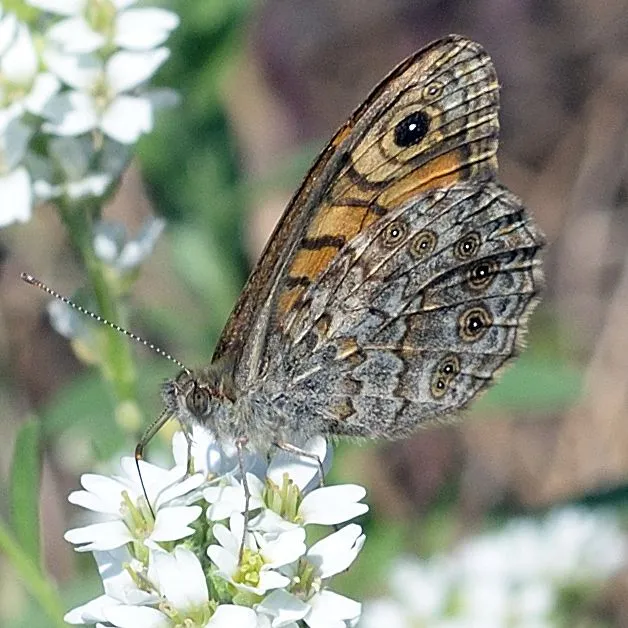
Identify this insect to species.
Lasiommata megera (also Pararge megera)
